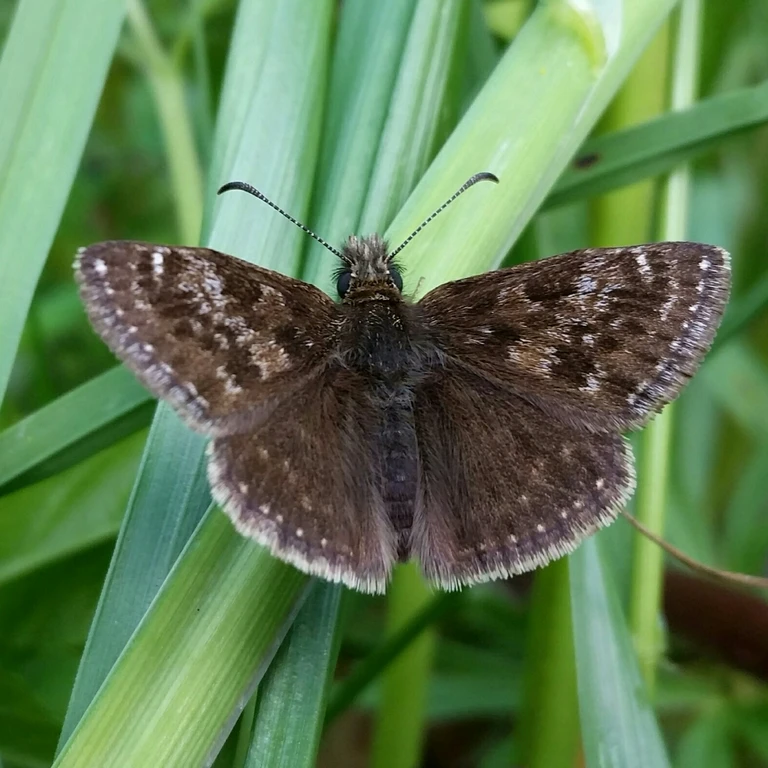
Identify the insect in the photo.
Erynnis tages
